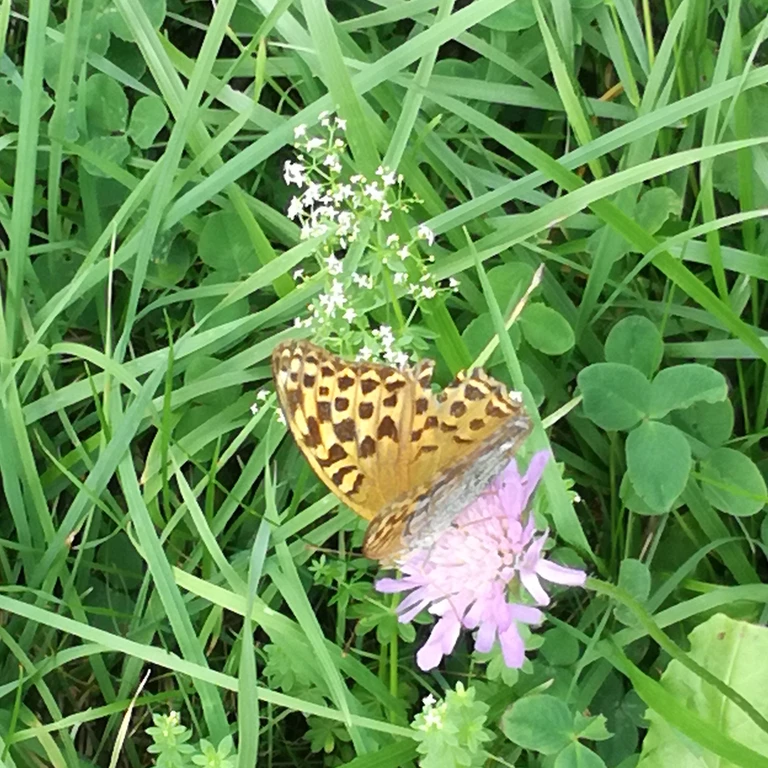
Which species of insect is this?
Argynnis paphia
